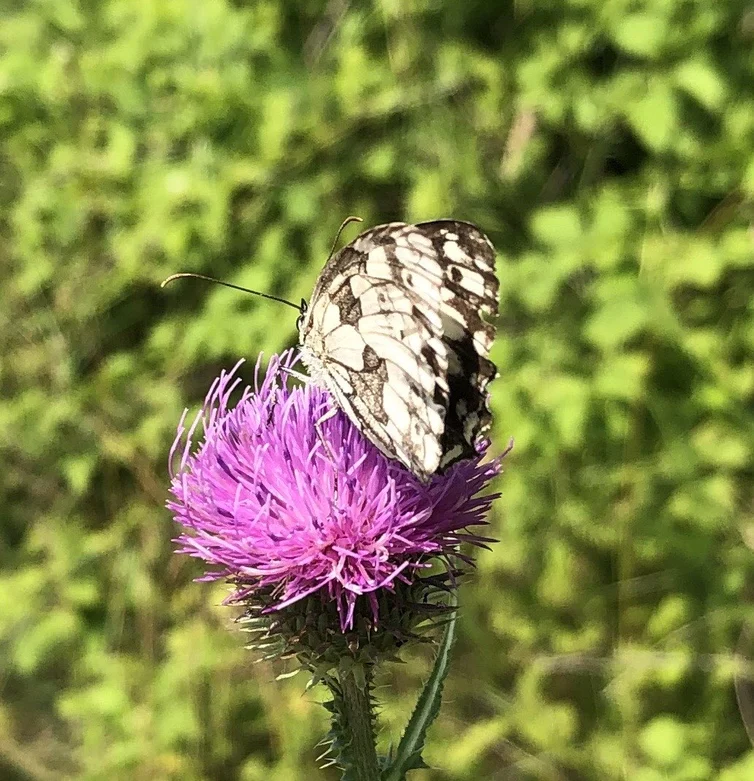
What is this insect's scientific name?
Melanargia galathea
